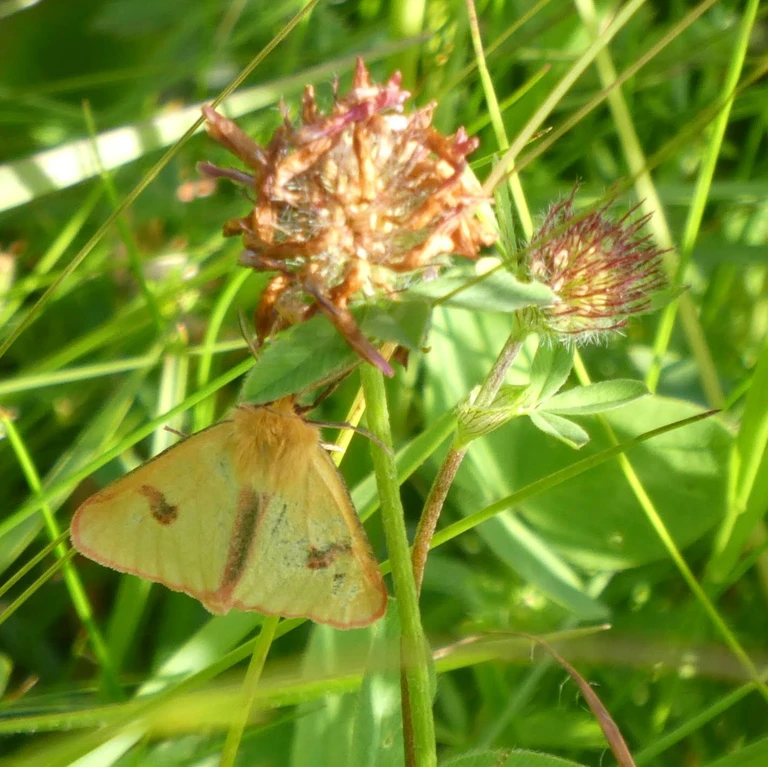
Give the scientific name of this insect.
Diacrisia sannio
